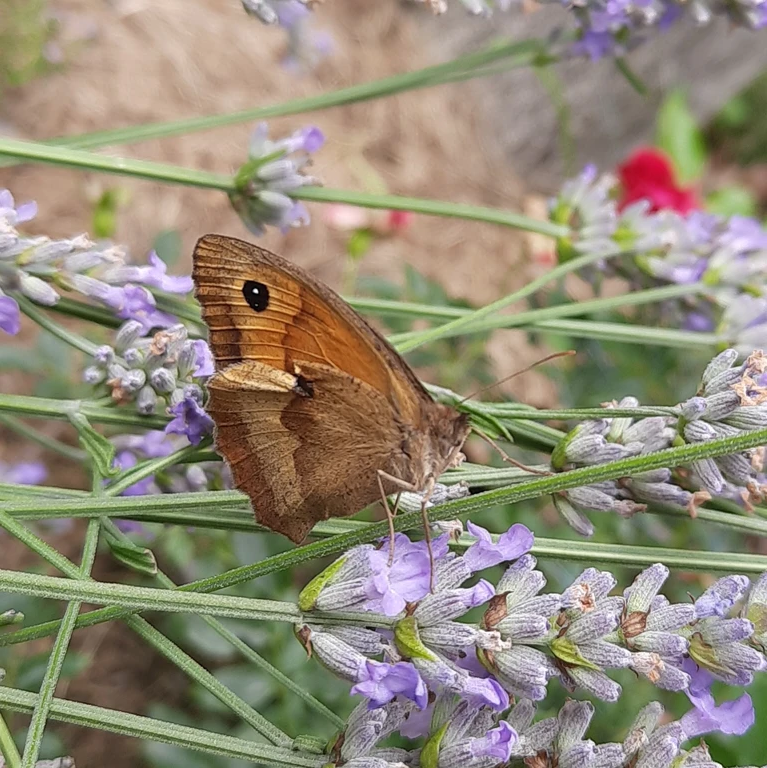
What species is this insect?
Maniola jurtina
